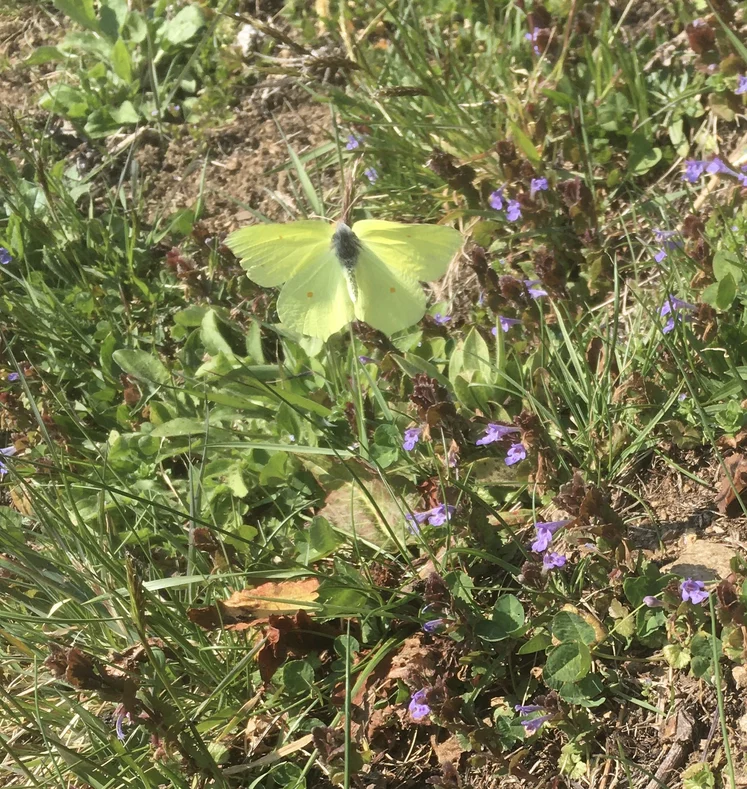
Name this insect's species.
Gonepteryx rhamni
